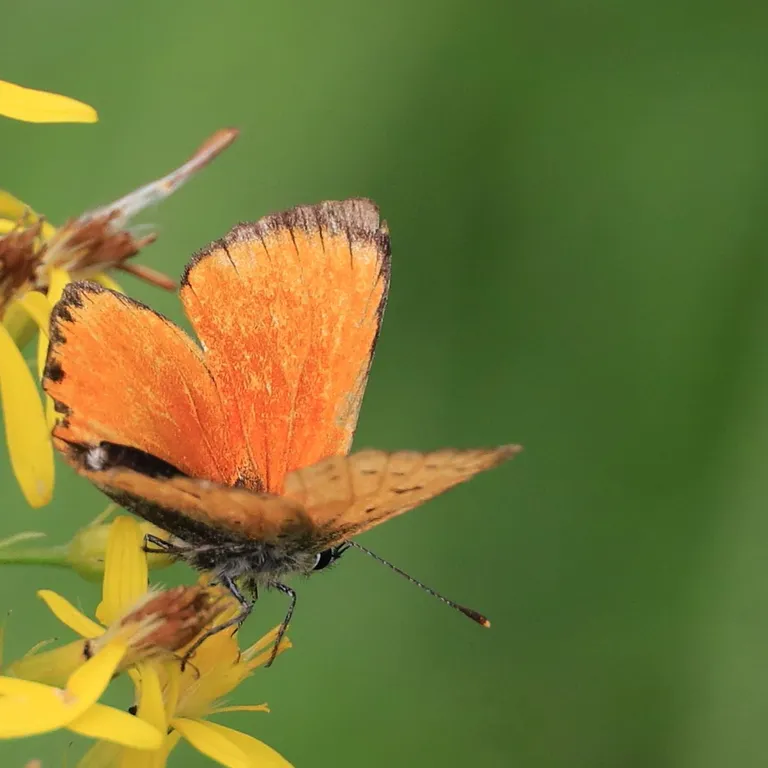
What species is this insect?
Lycaena virgaureae
